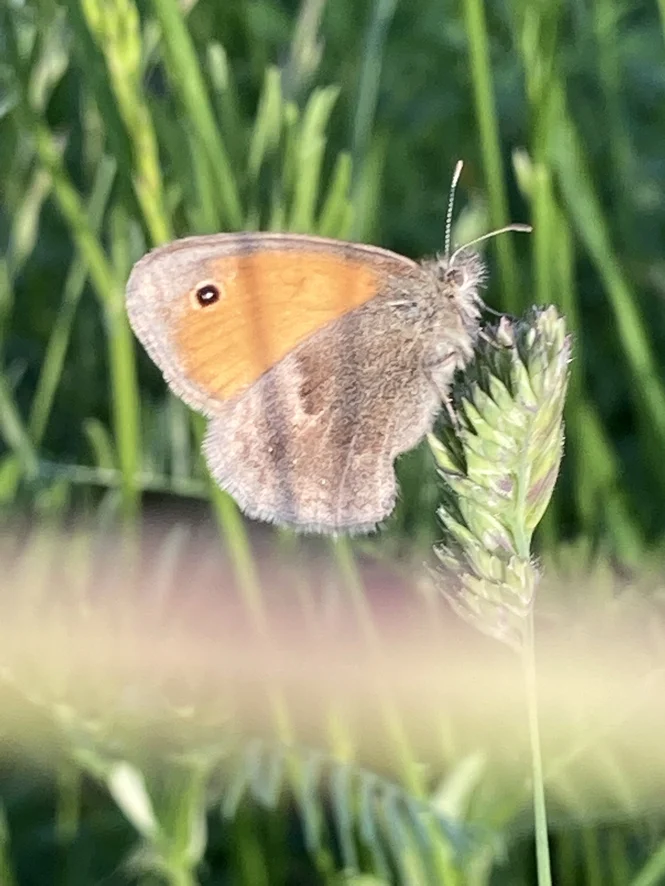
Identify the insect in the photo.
Coenonympha pamphilus
